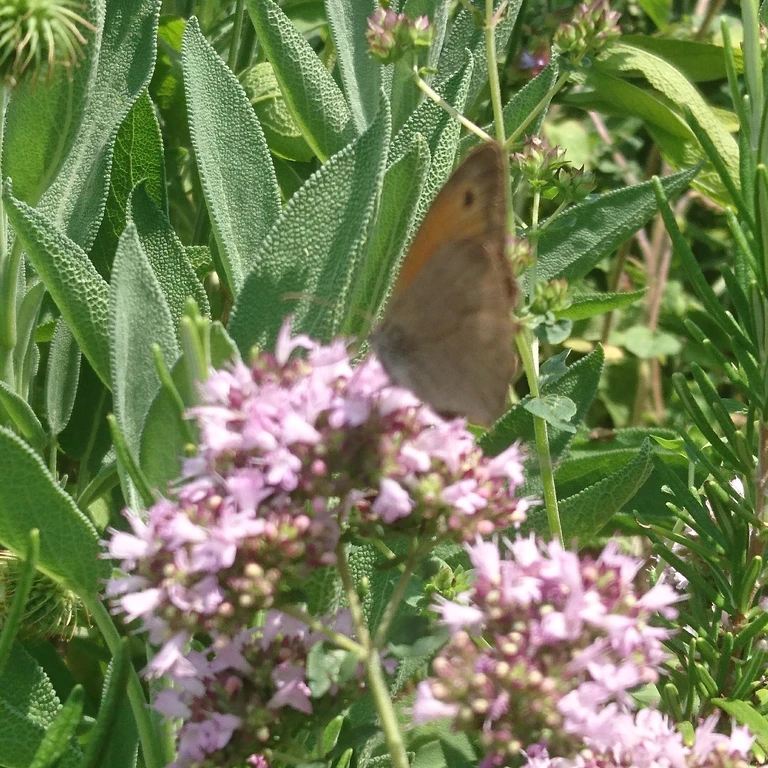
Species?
Maniola jurtina
